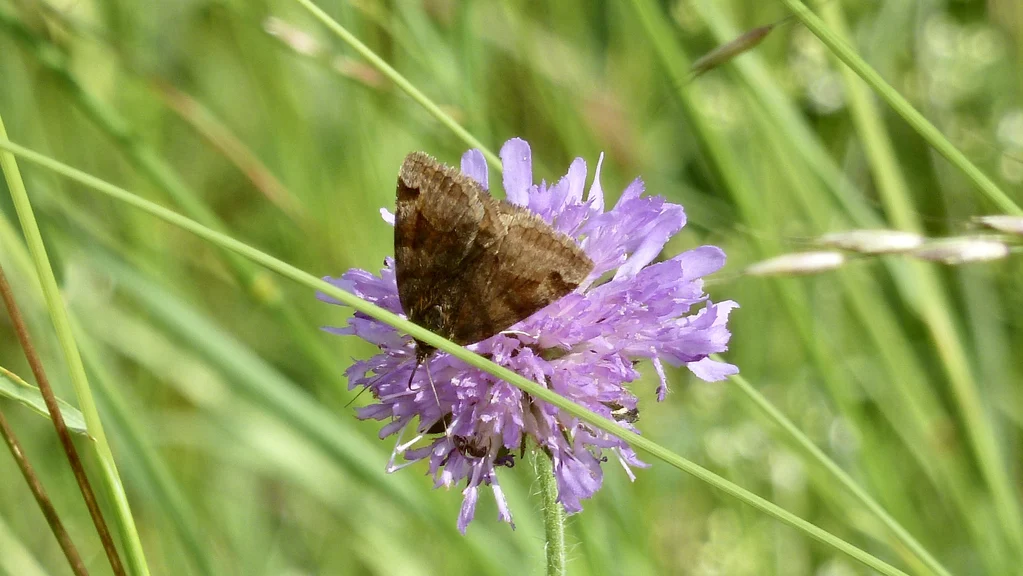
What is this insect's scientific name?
Euclidia glyphica
